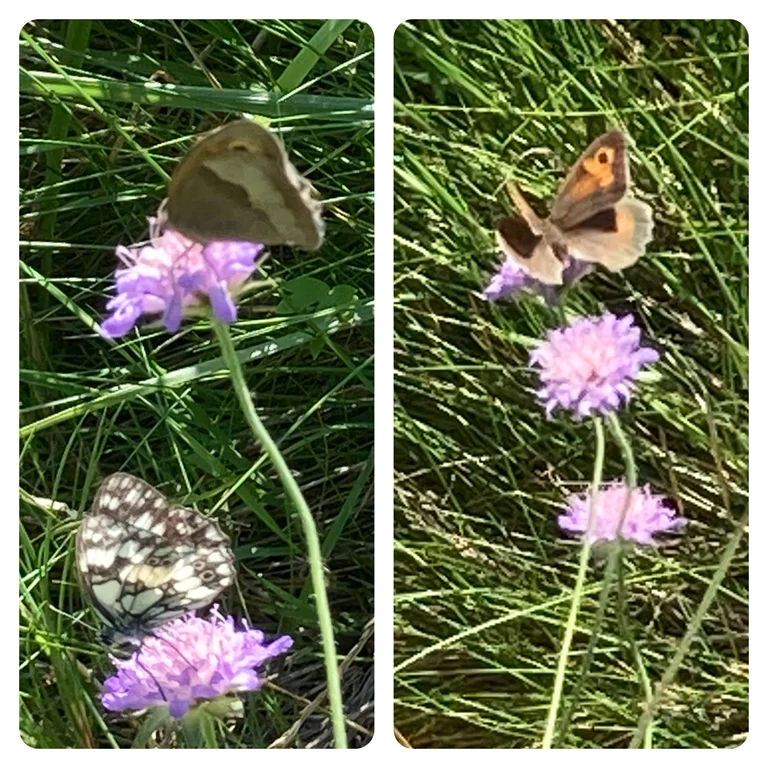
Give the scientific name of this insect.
Maniola jurtina
